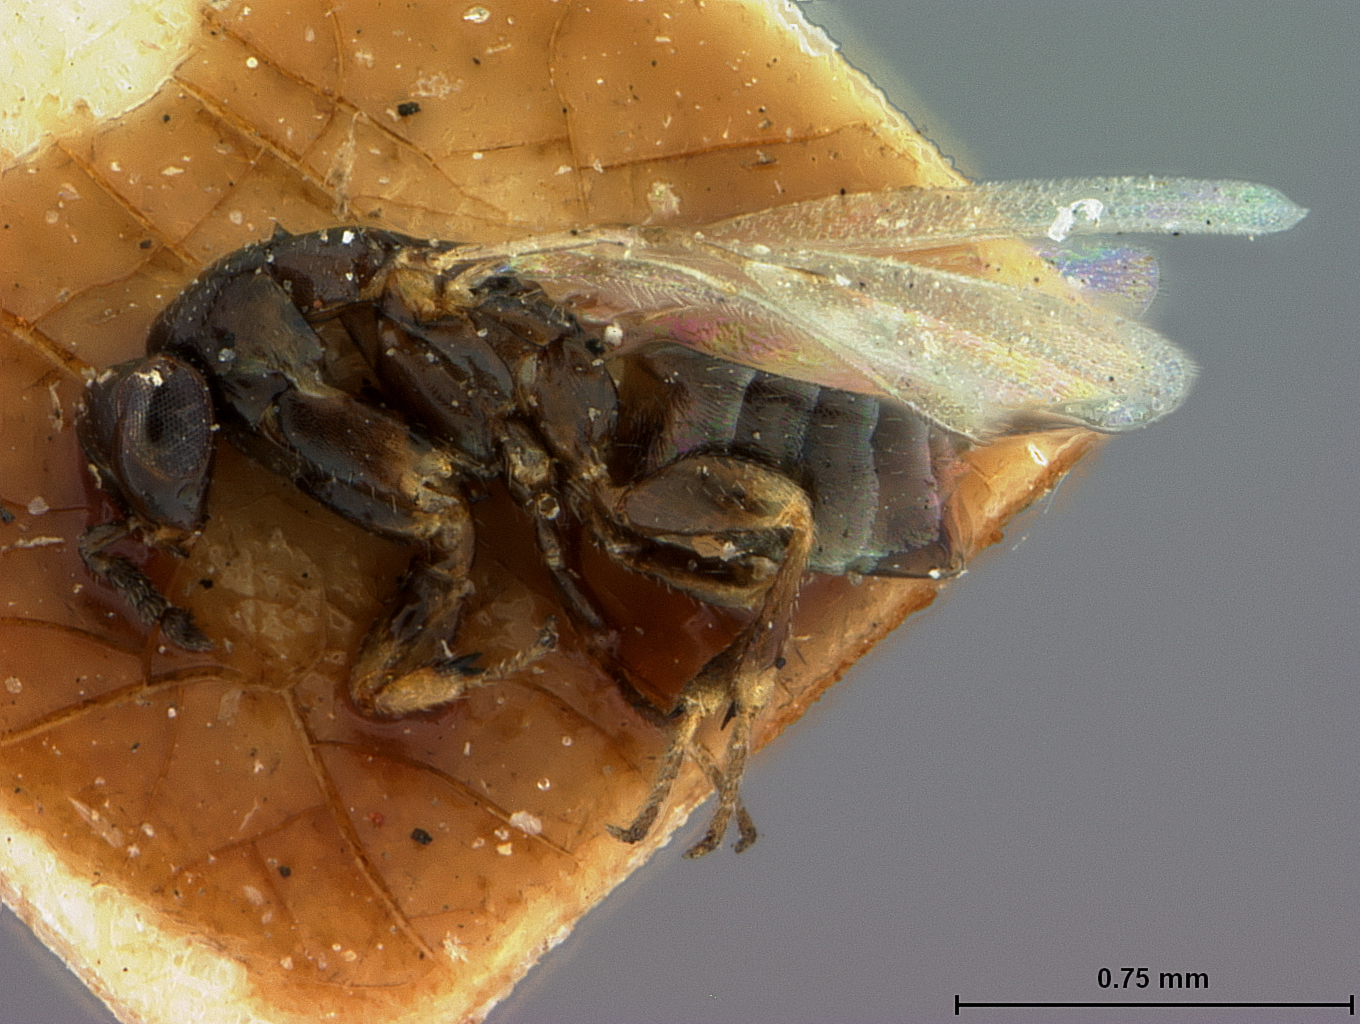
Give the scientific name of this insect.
Crataepus fletcherii
